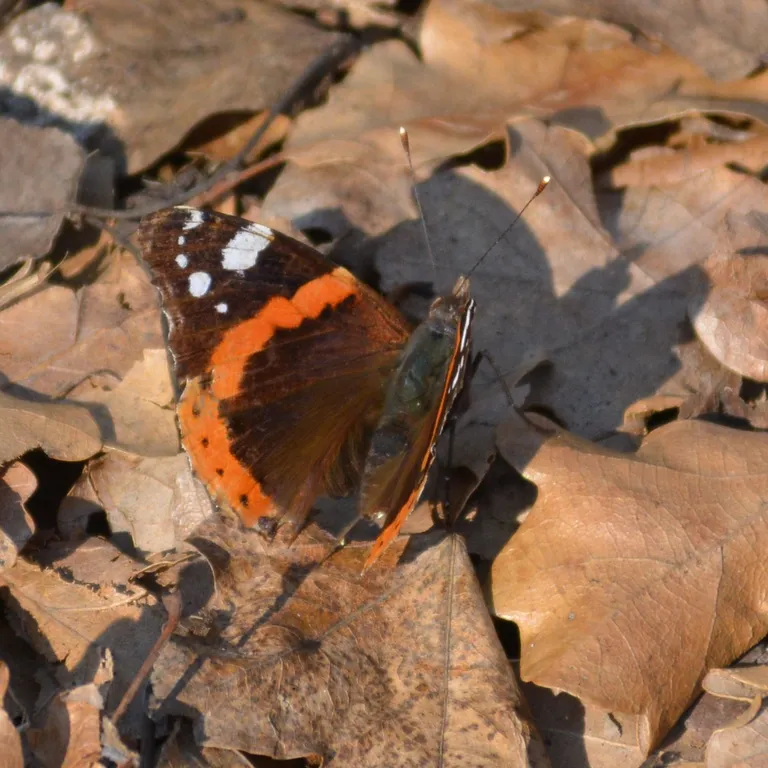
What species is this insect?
Vanessa atalanta
